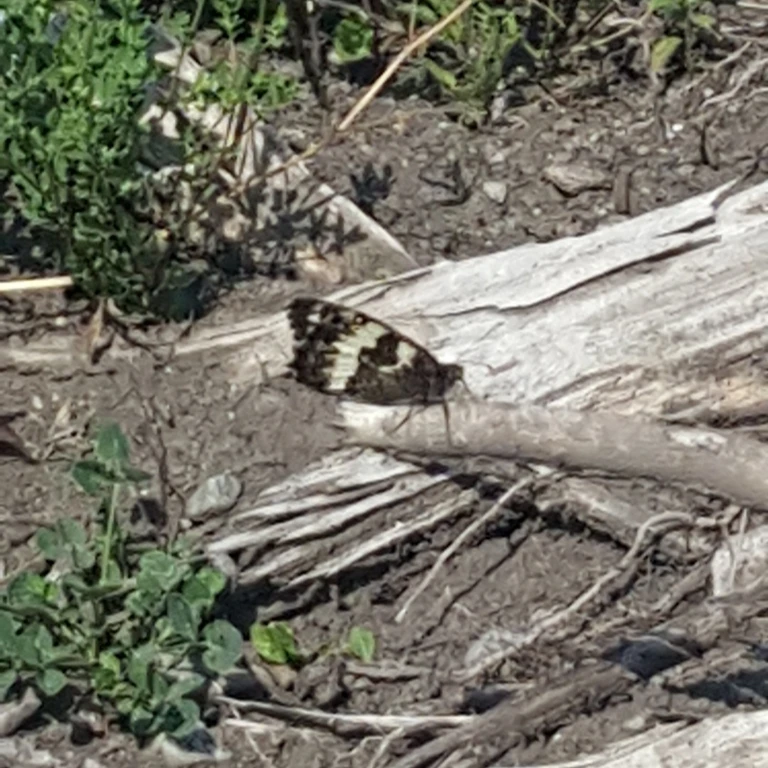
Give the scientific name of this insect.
Brintesia circe
